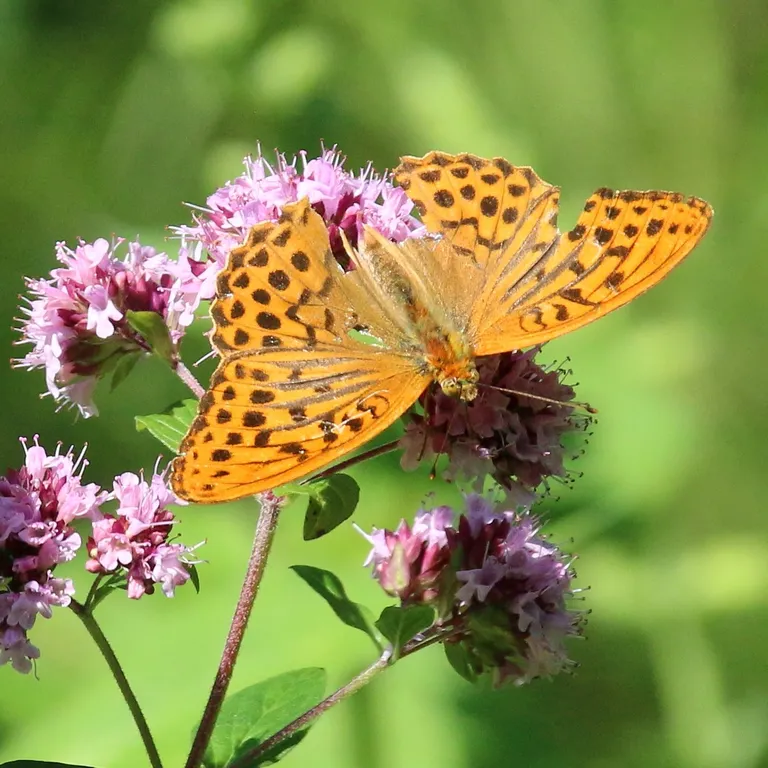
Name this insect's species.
Argynnis paphia
